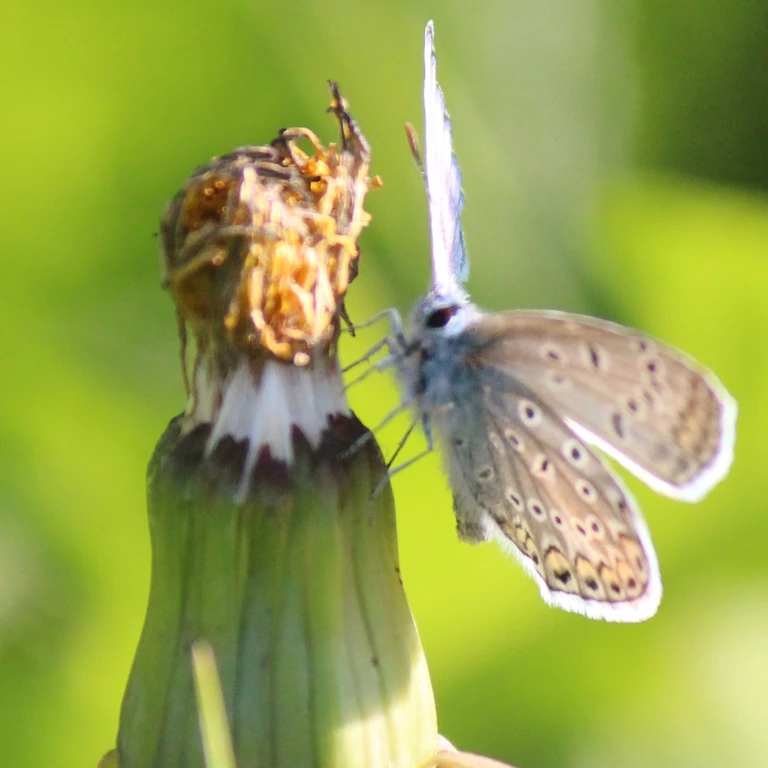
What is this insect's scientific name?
Polyommatus icarus
